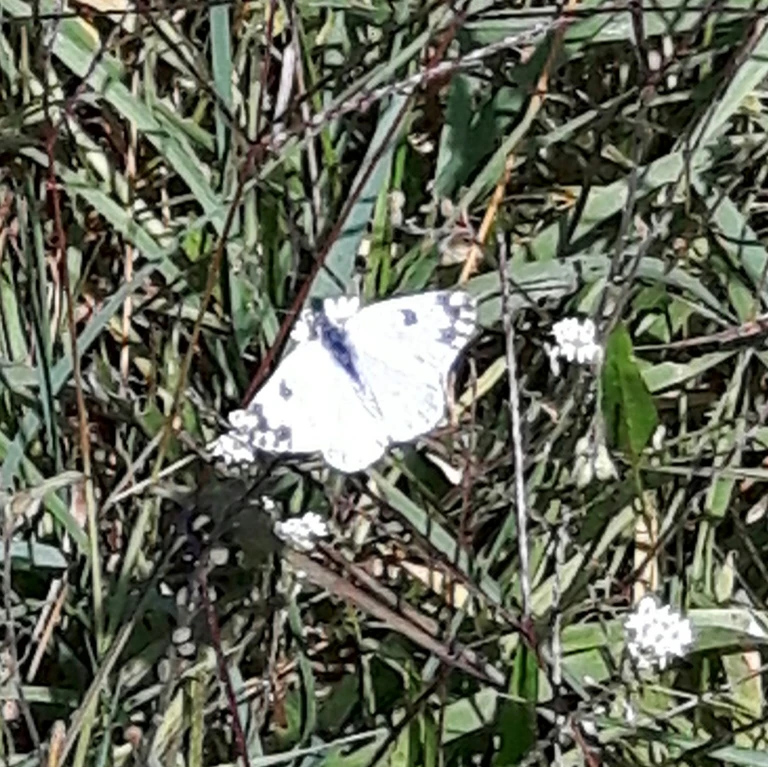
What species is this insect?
Pontia edusa
